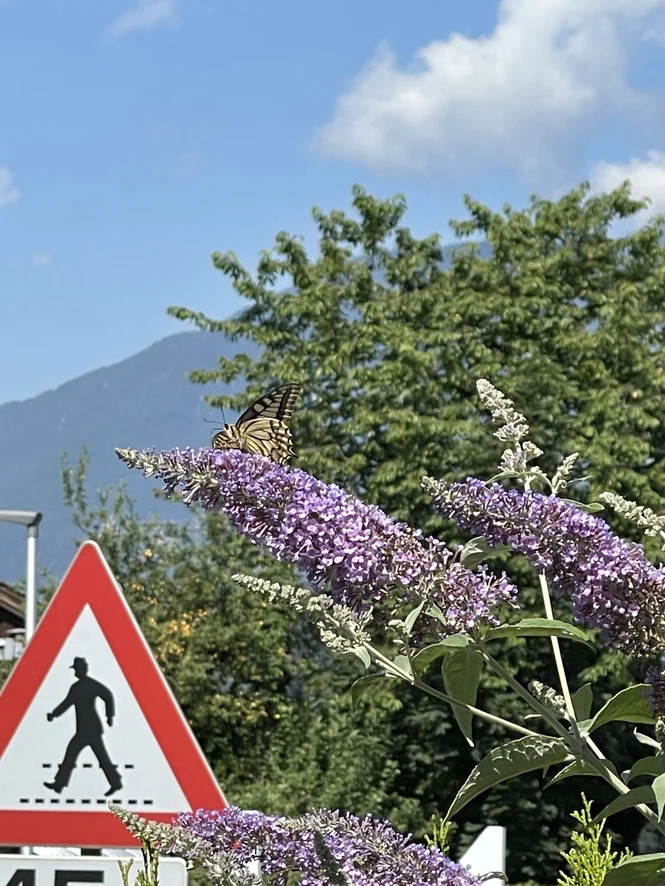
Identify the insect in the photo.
Papilio machaon
